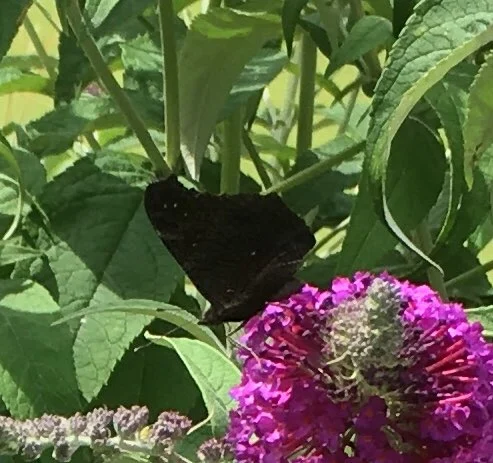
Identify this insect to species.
Aglais io
